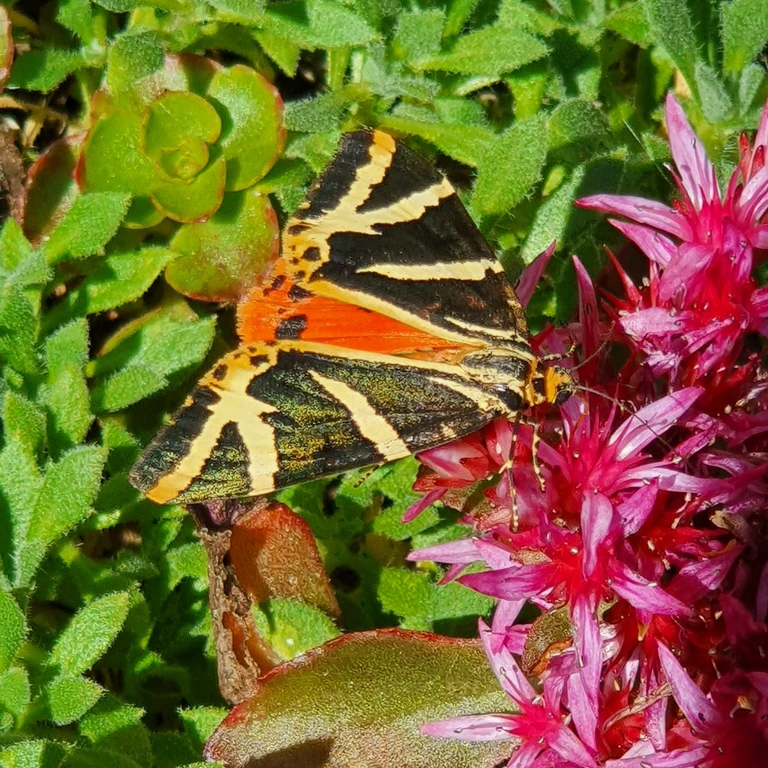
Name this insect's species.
Euplagia quadripunctaria
